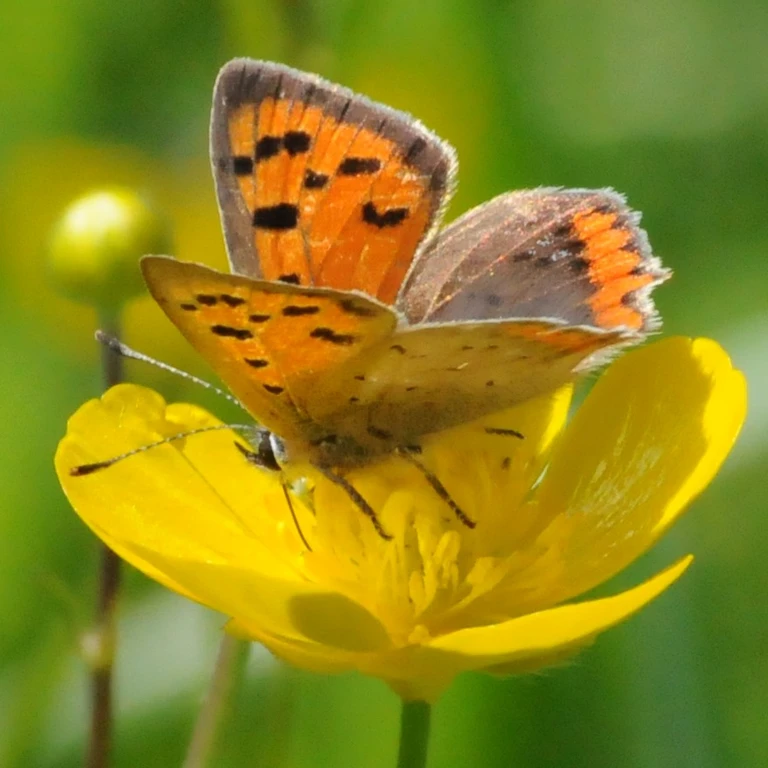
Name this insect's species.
Lycaena phlaeas
